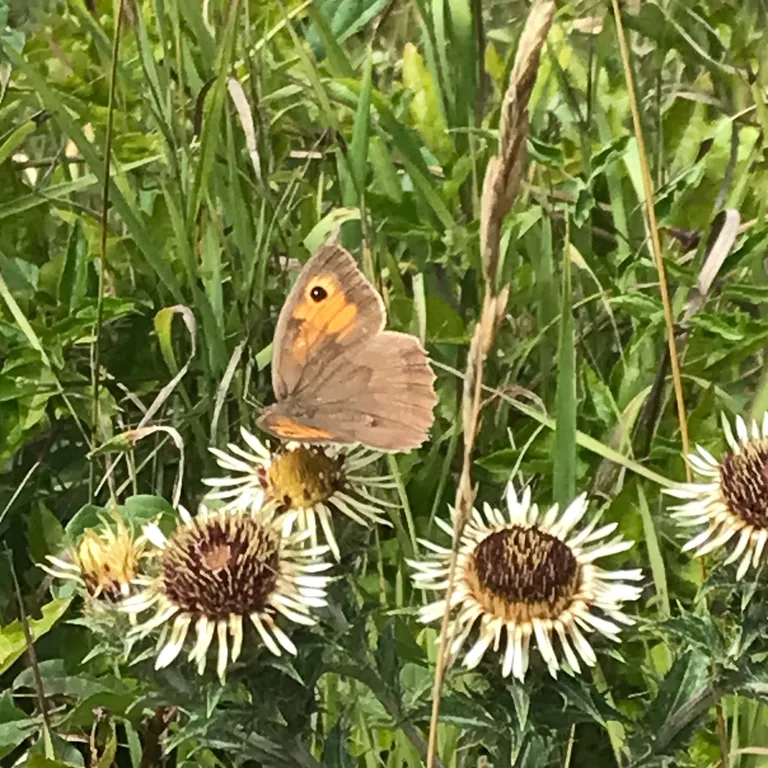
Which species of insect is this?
Maniola jurtina
